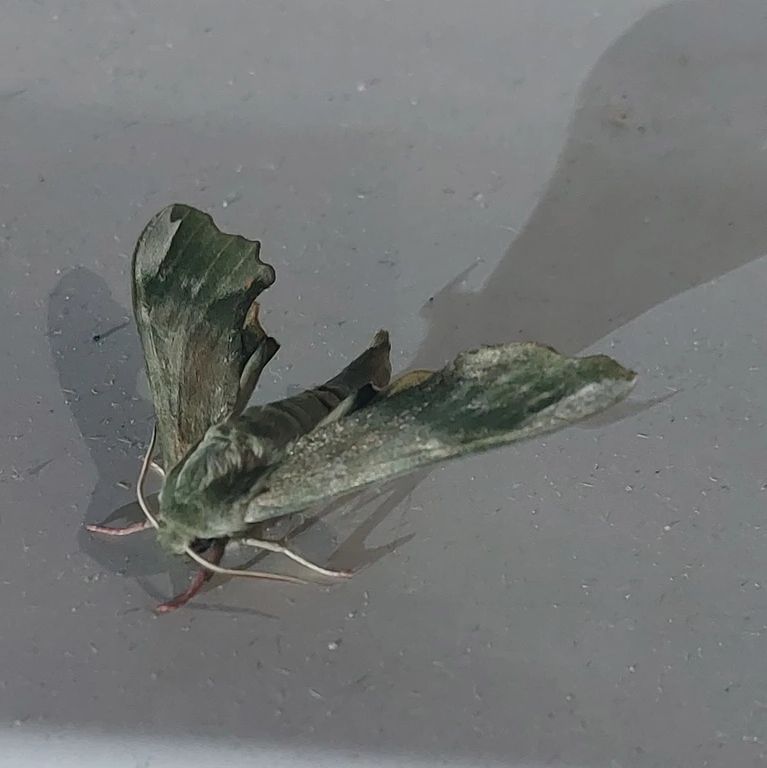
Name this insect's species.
Mimas tiliae
